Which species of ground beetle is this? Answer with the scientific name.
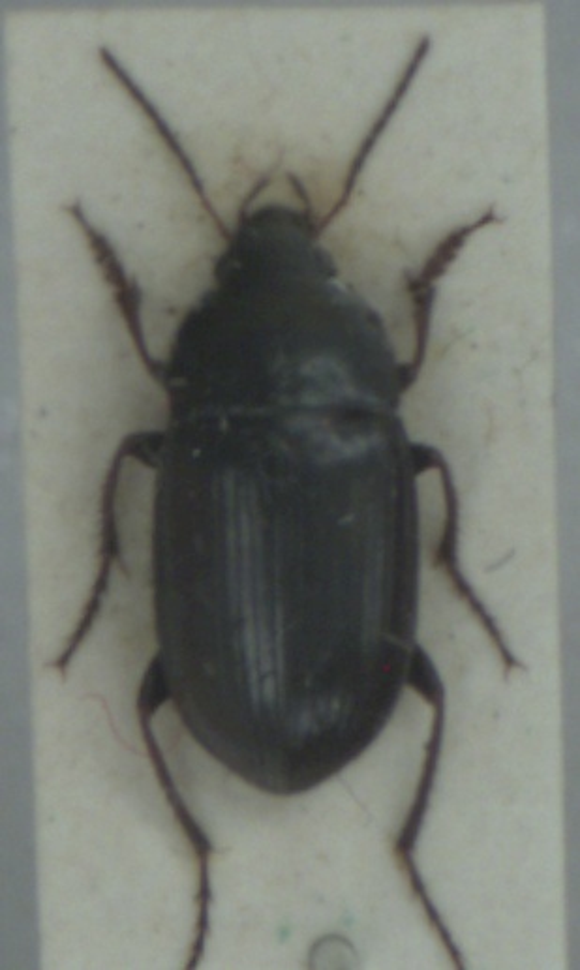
Amara similata
